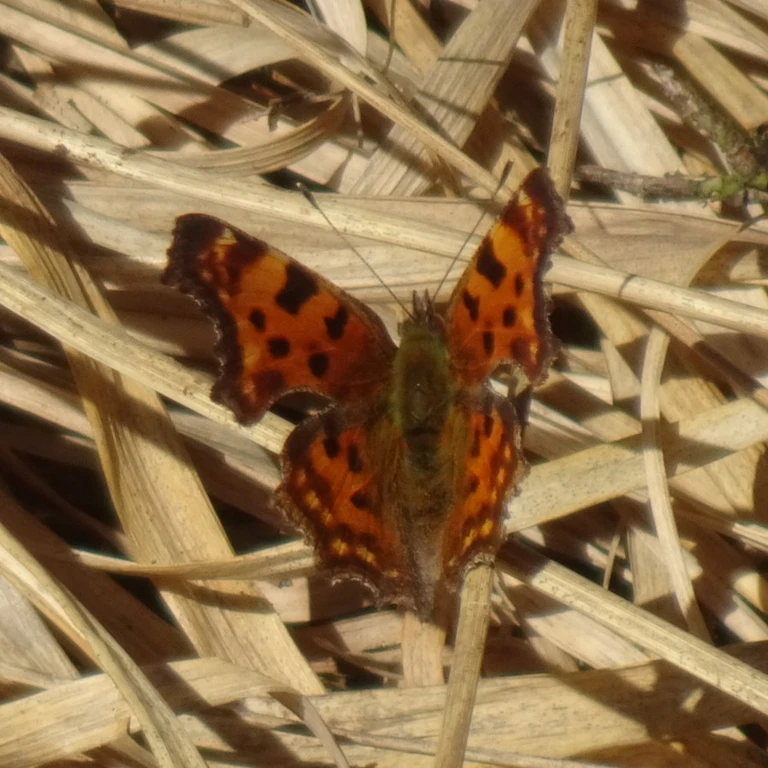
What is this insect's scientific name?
Polygonia c-album
